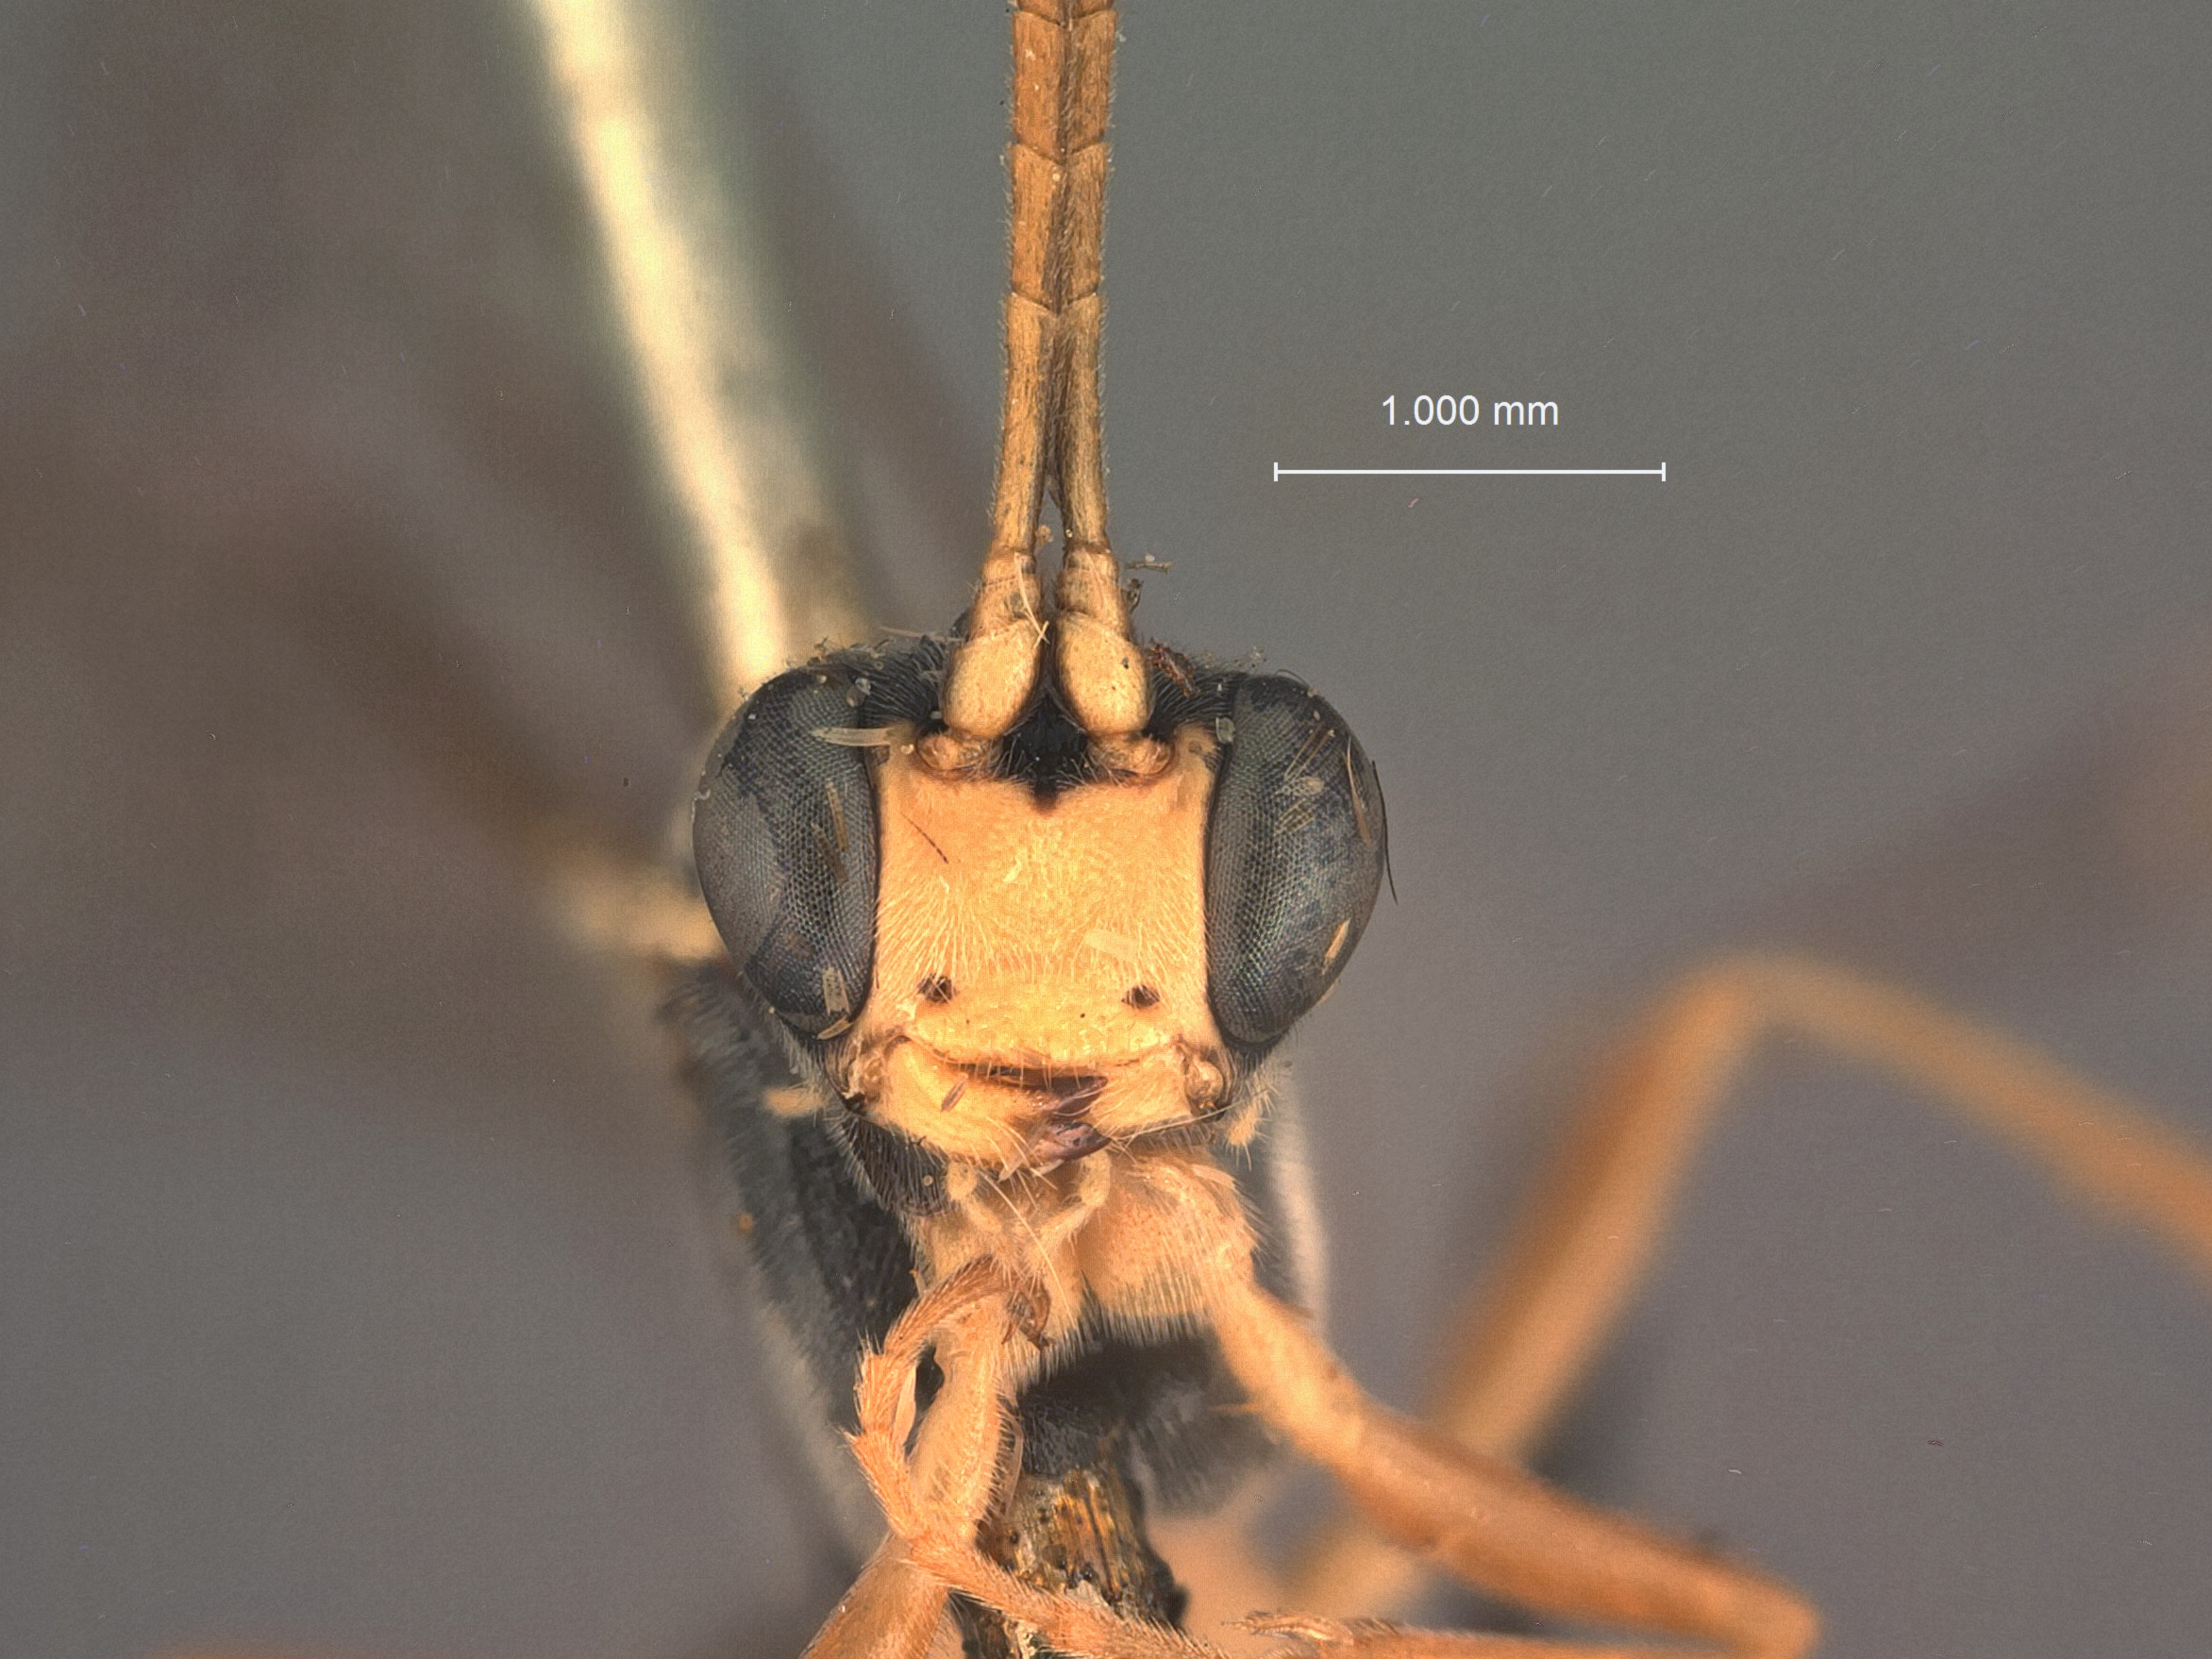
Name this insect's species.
Hypocryptus seldoviae
